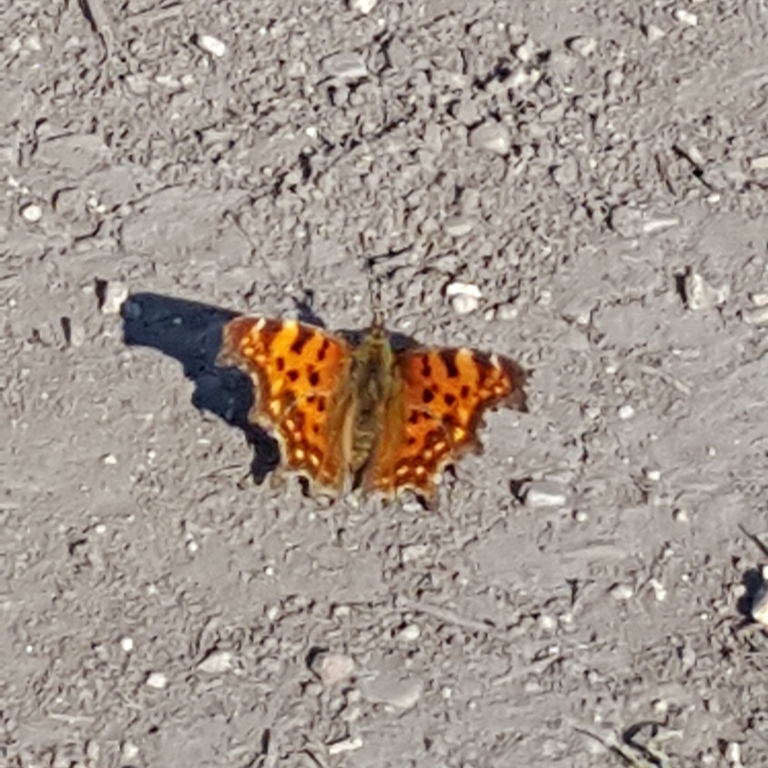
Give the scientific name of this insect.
Polygonia c-album
